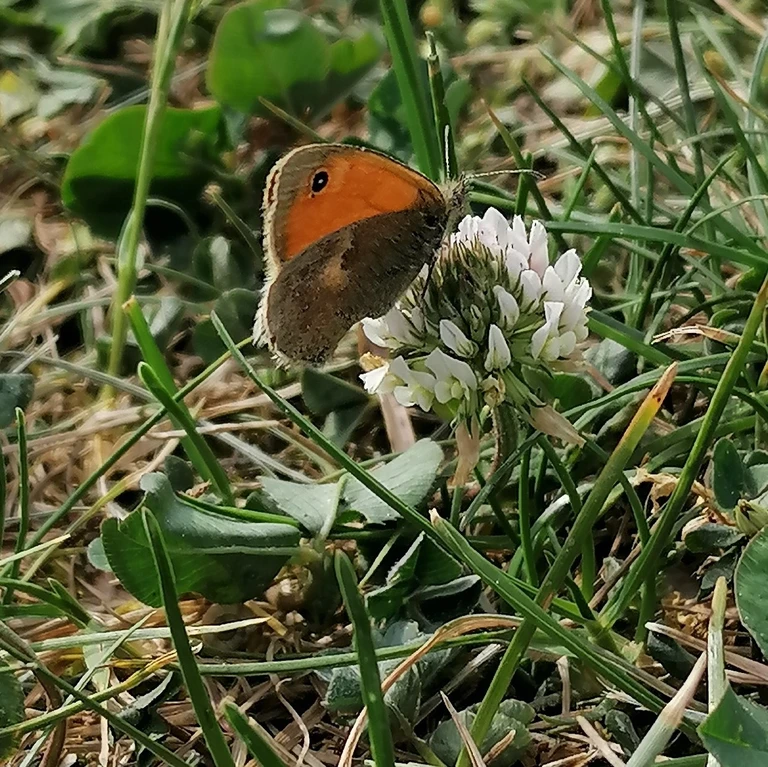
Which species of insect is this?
Coenonympha pamphilus
